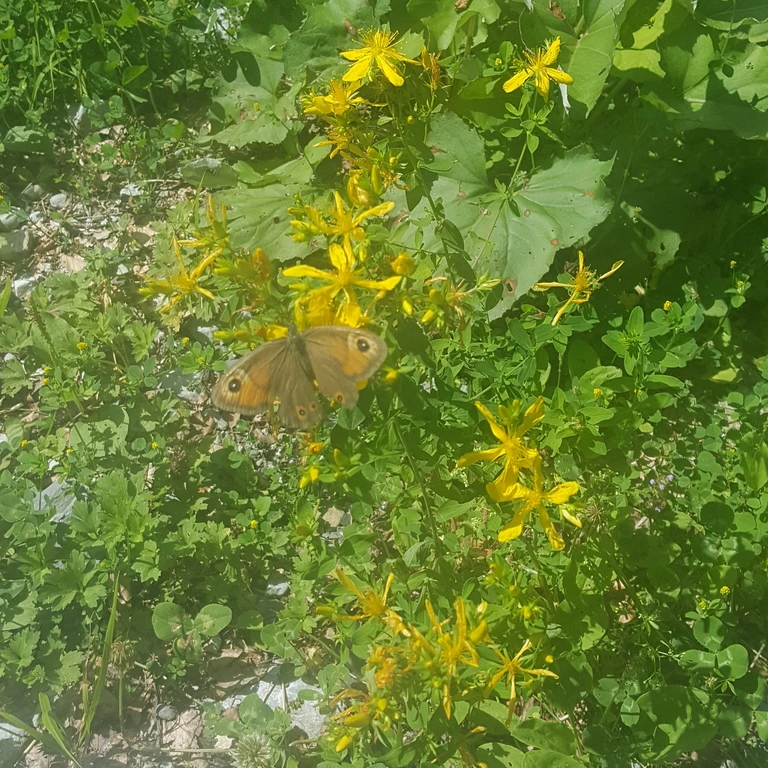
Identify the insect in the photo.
Lasiommata maera (also Pararge maera)
